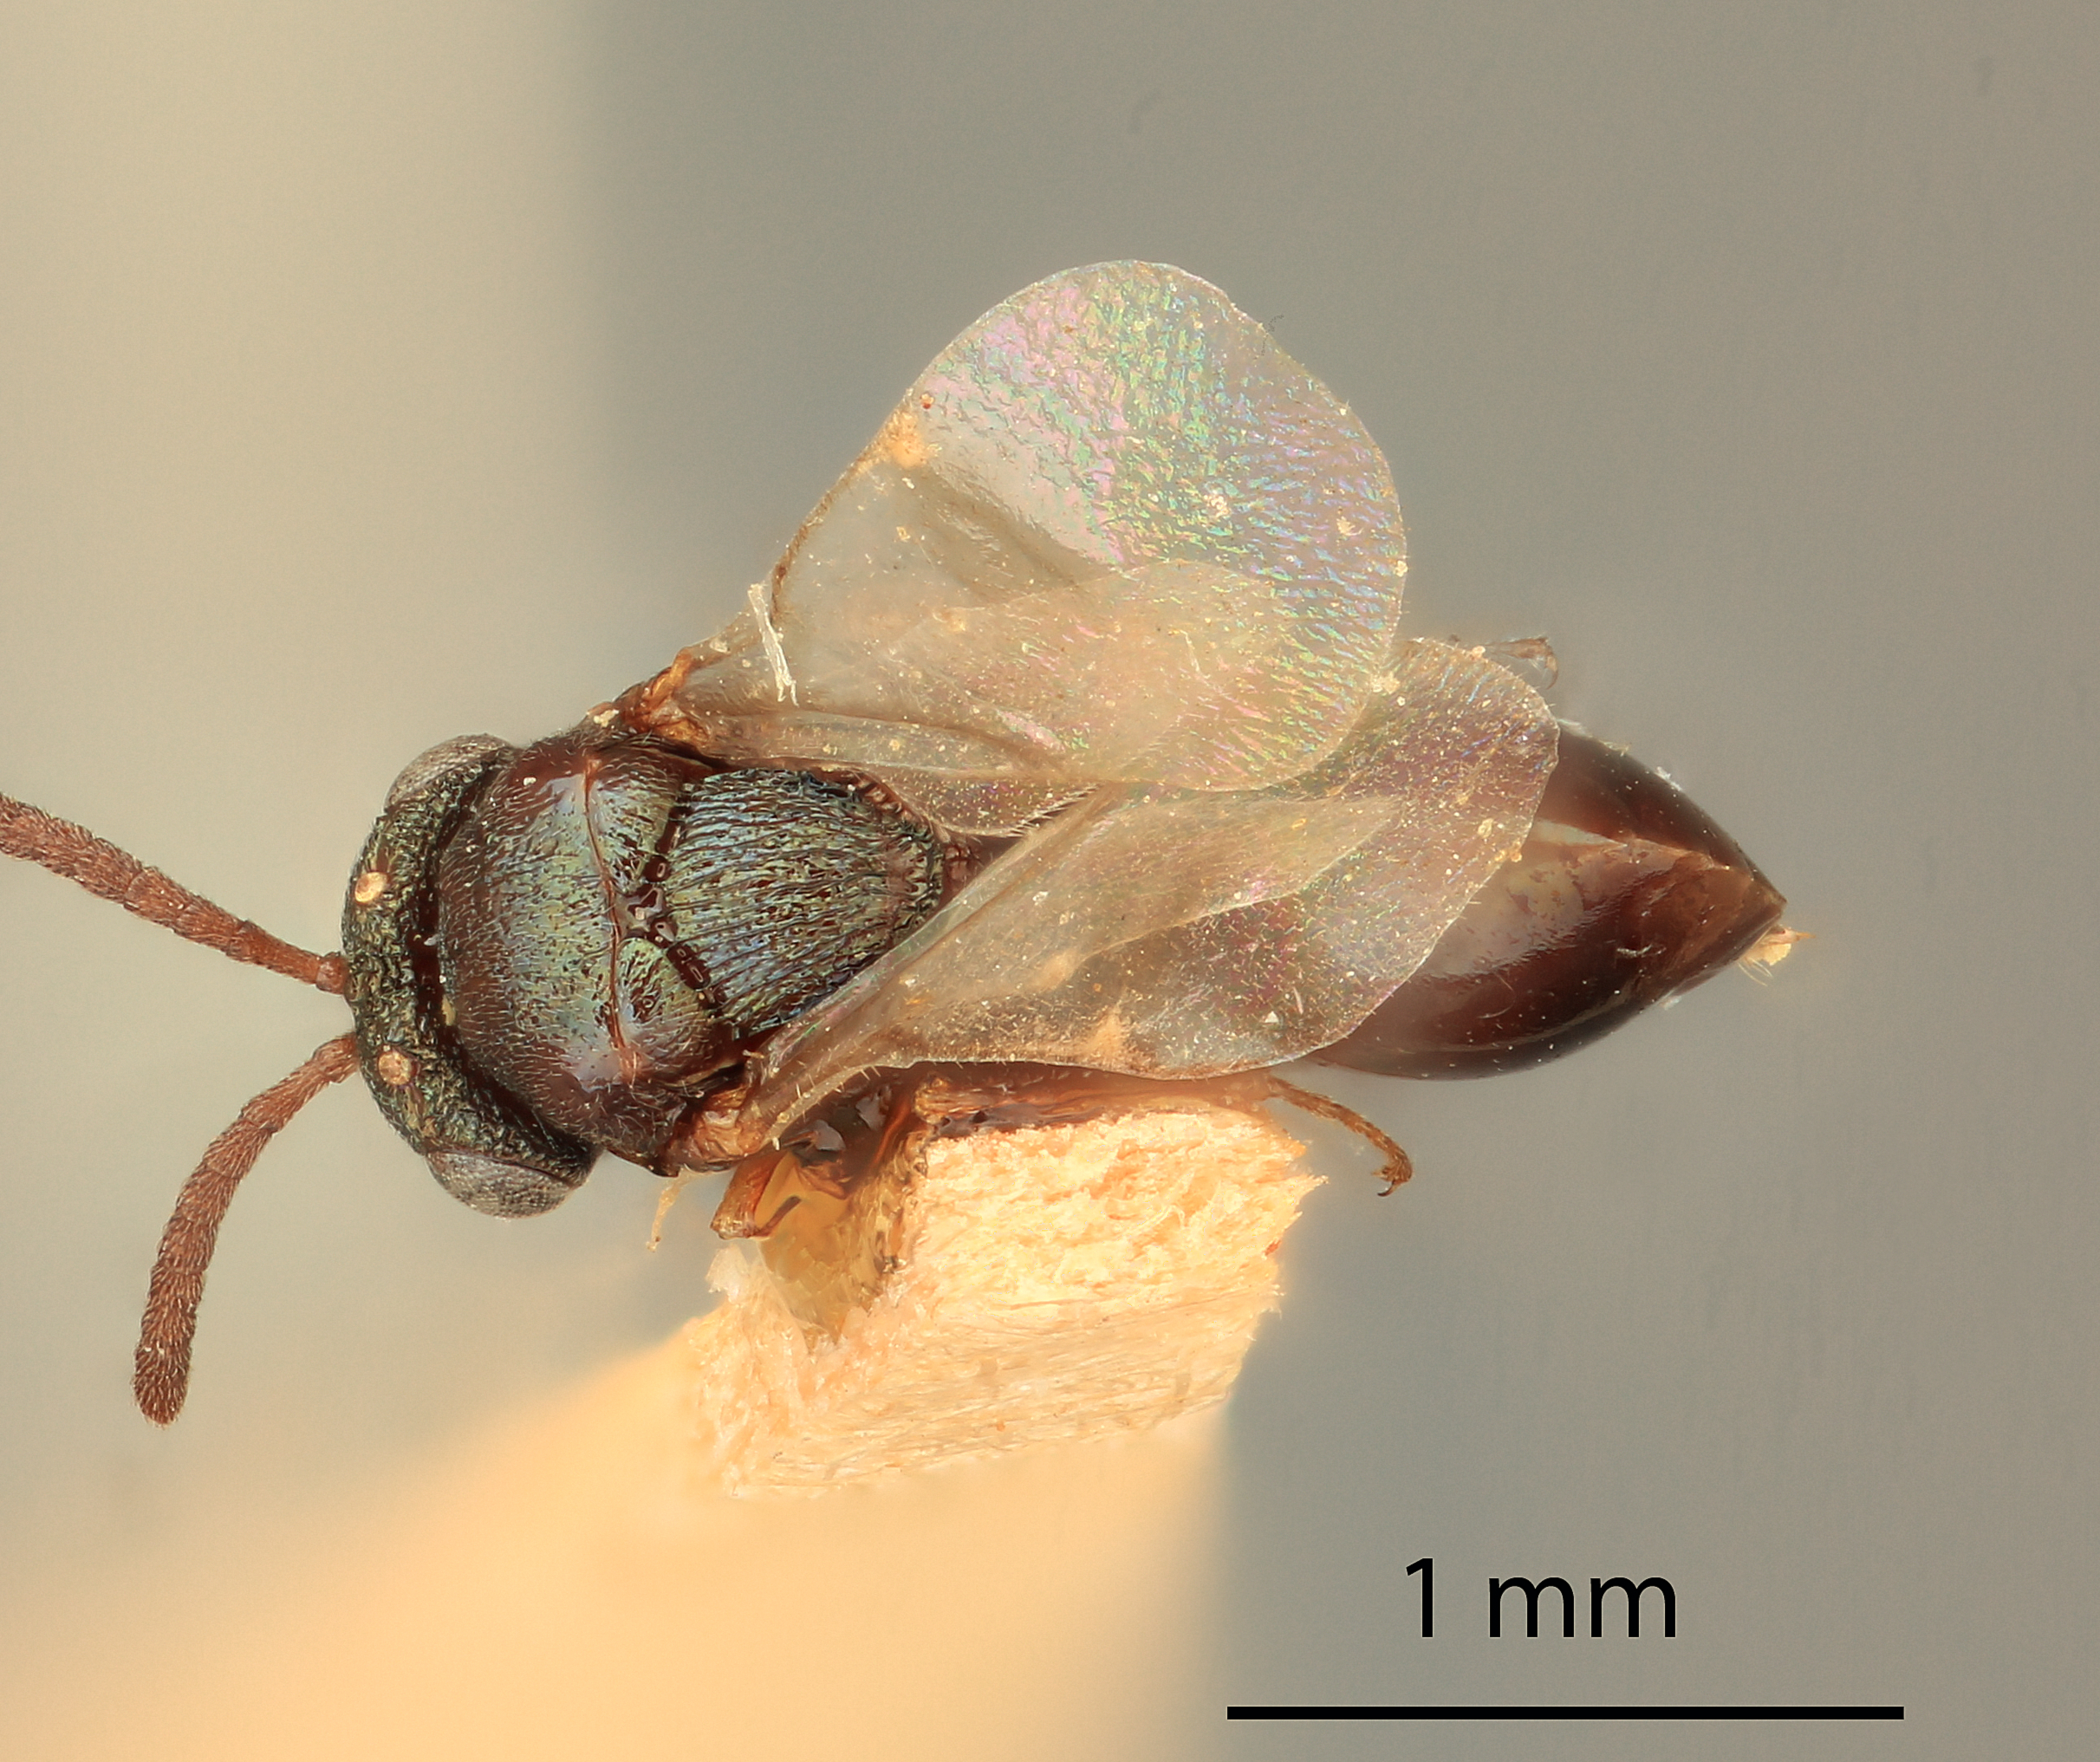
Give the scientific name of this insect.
Pseudometagea bakeri
